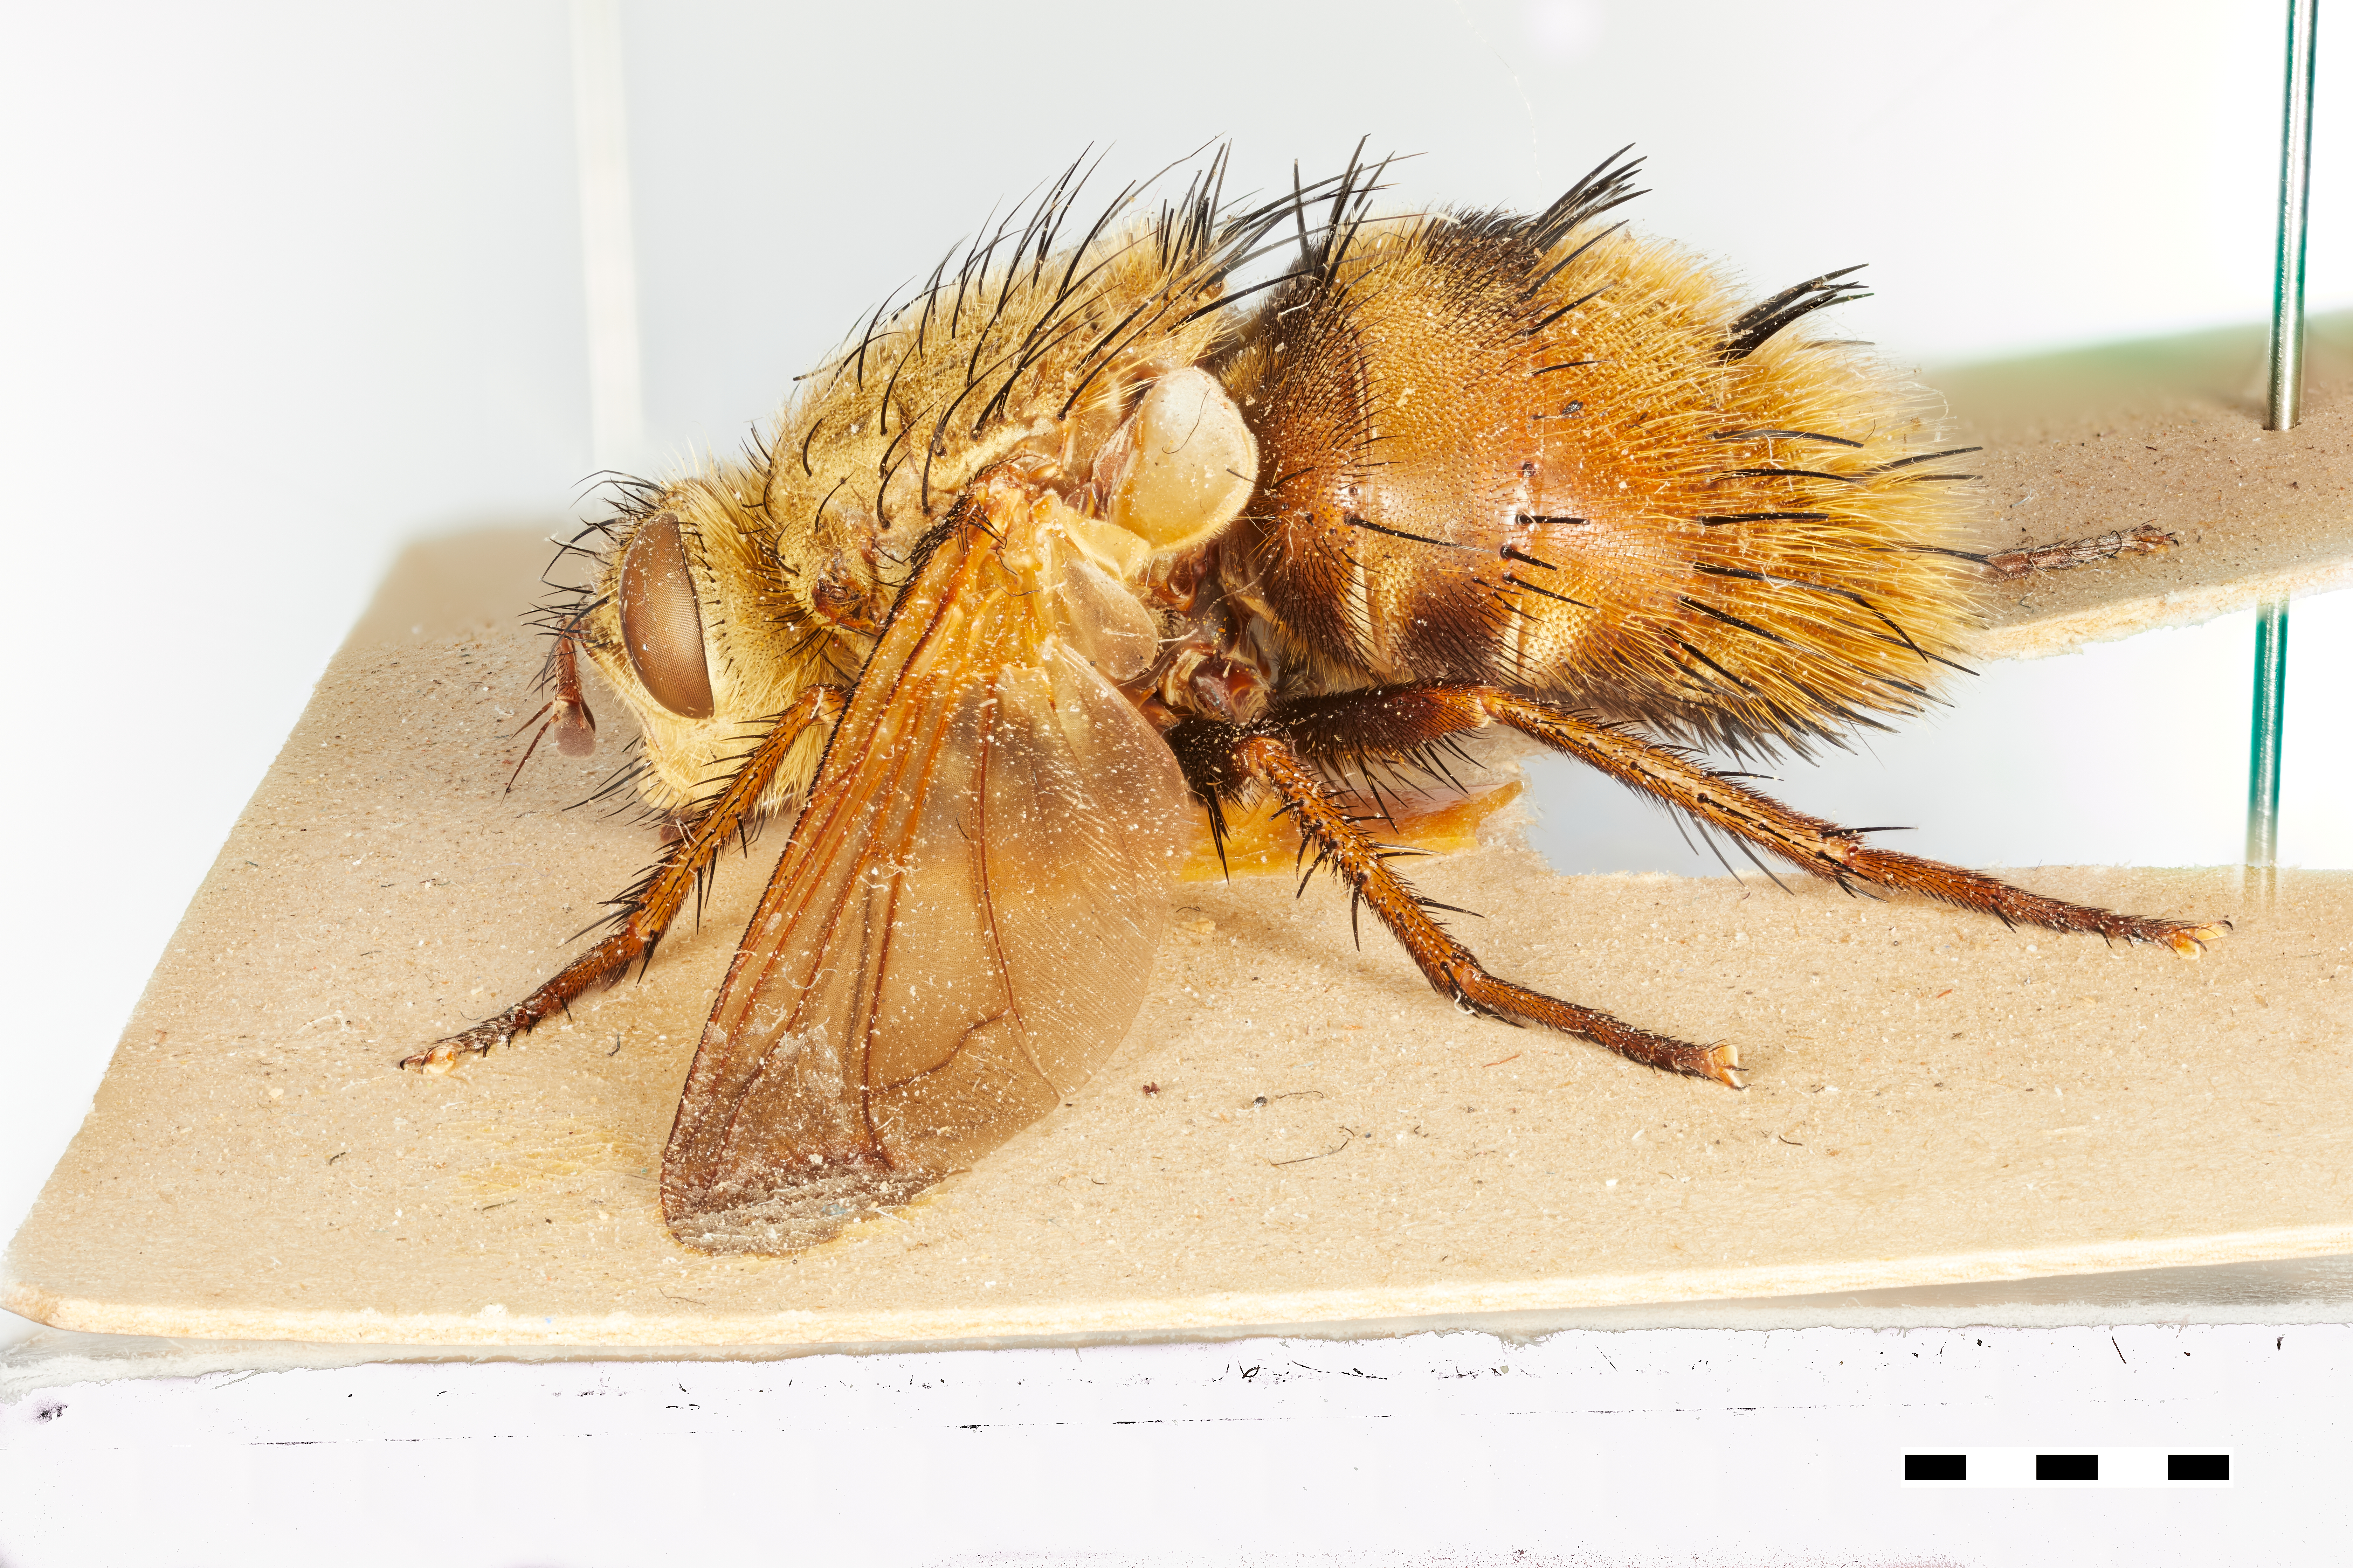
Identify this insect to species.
Servillia luteola
